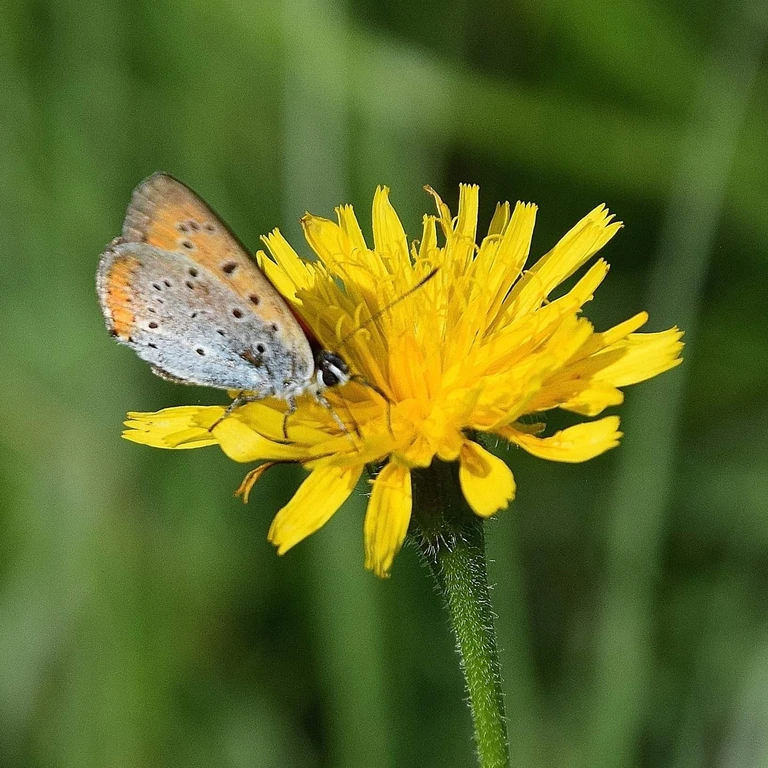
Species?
Lycaena dispar
